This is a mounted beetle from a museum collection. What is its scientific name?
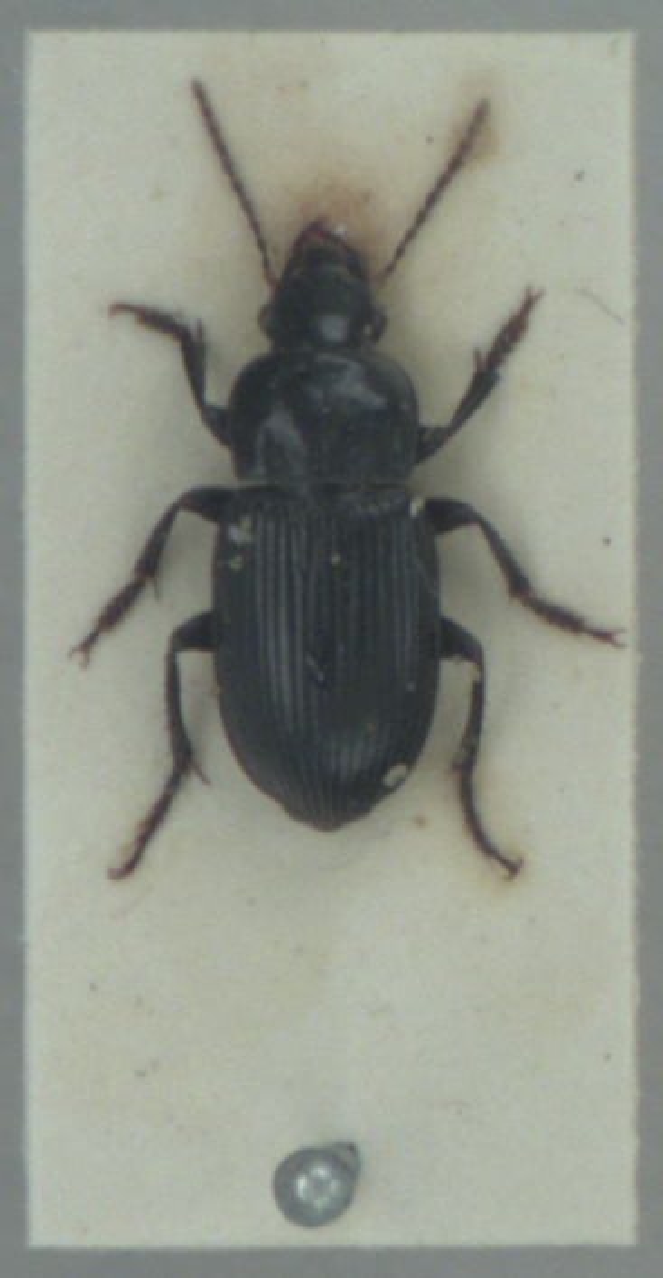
Harpalus rufipalpis
